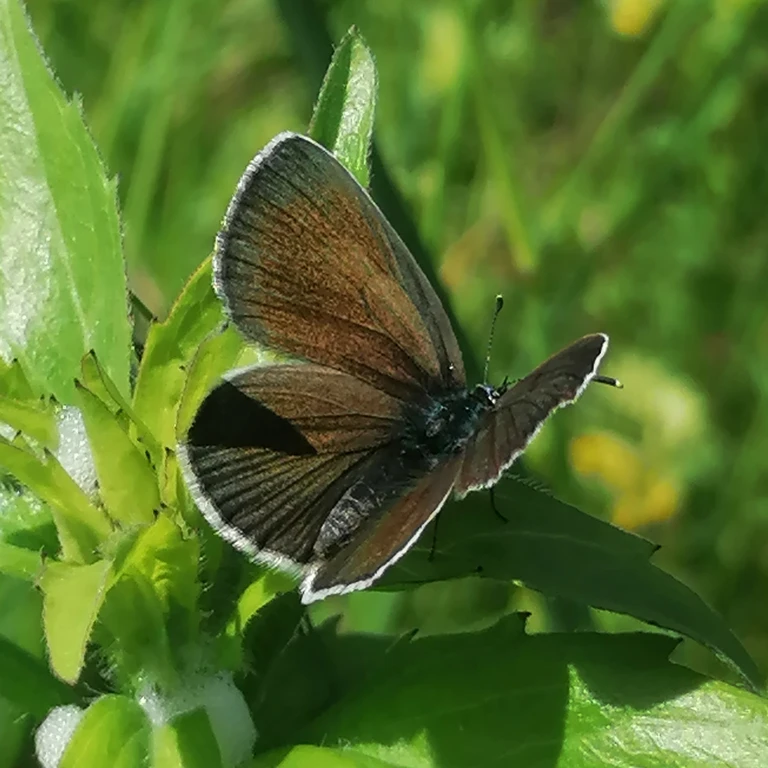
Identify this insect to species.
Glaucopsyche alexis
